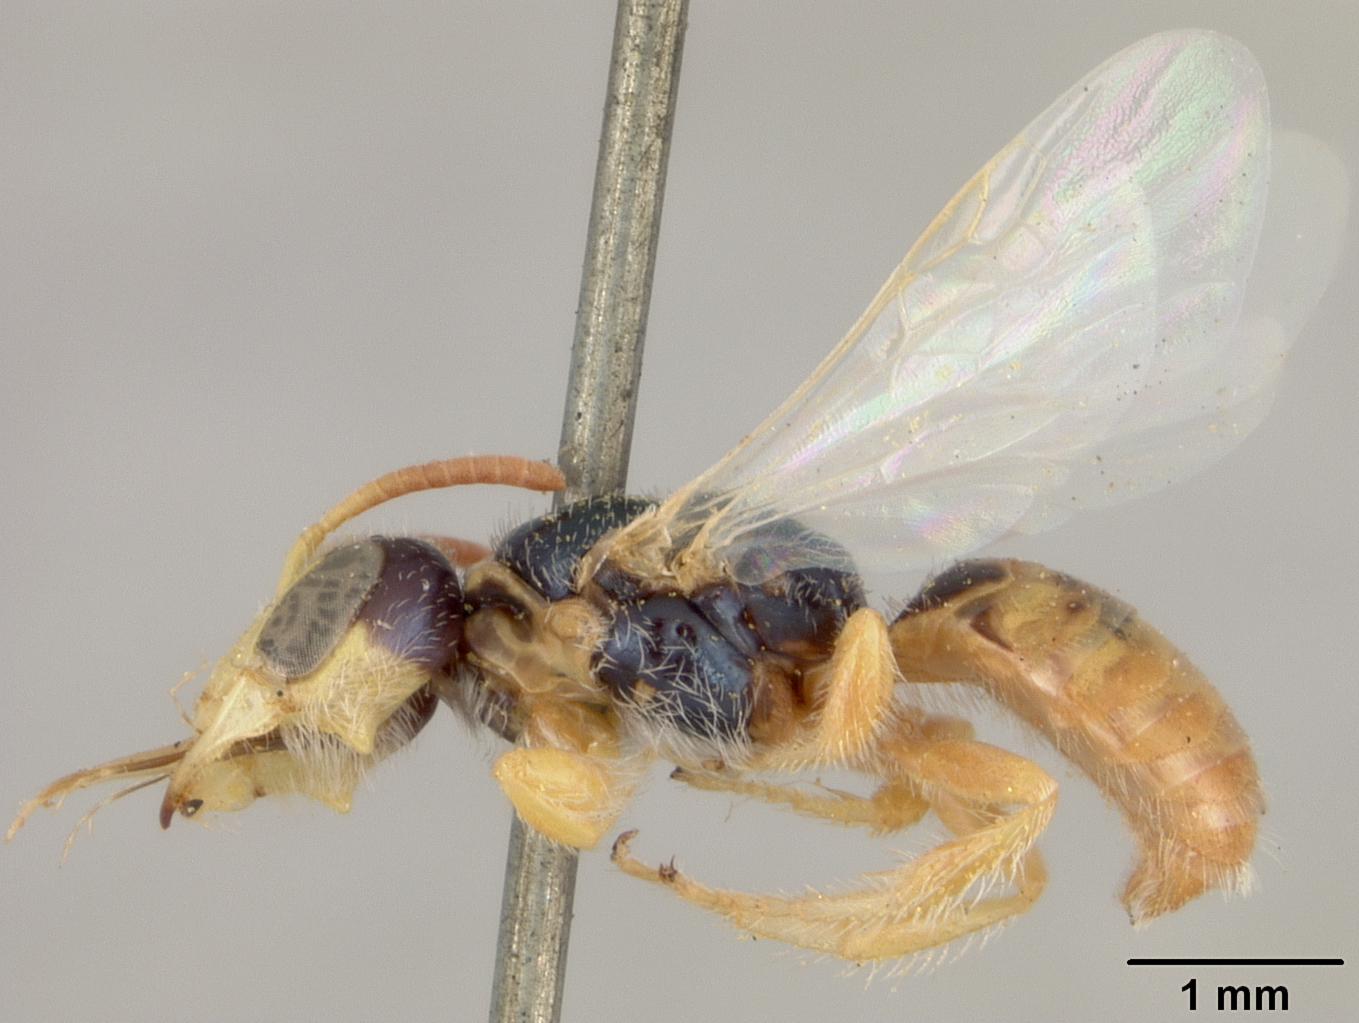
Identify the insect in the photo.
Perdita pulchrior
